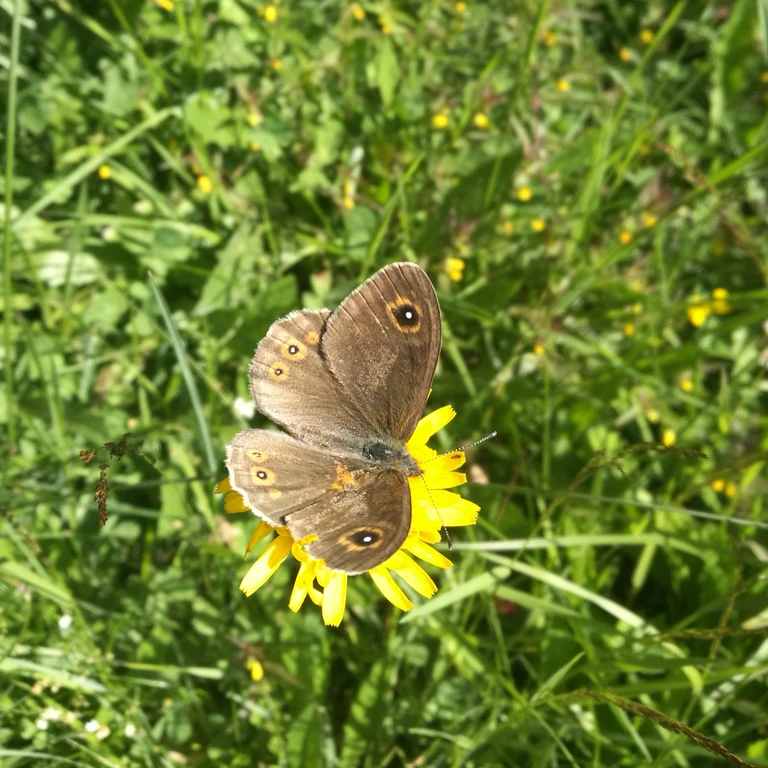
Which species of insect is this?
Lasiommata maera (also Pararge maera)
